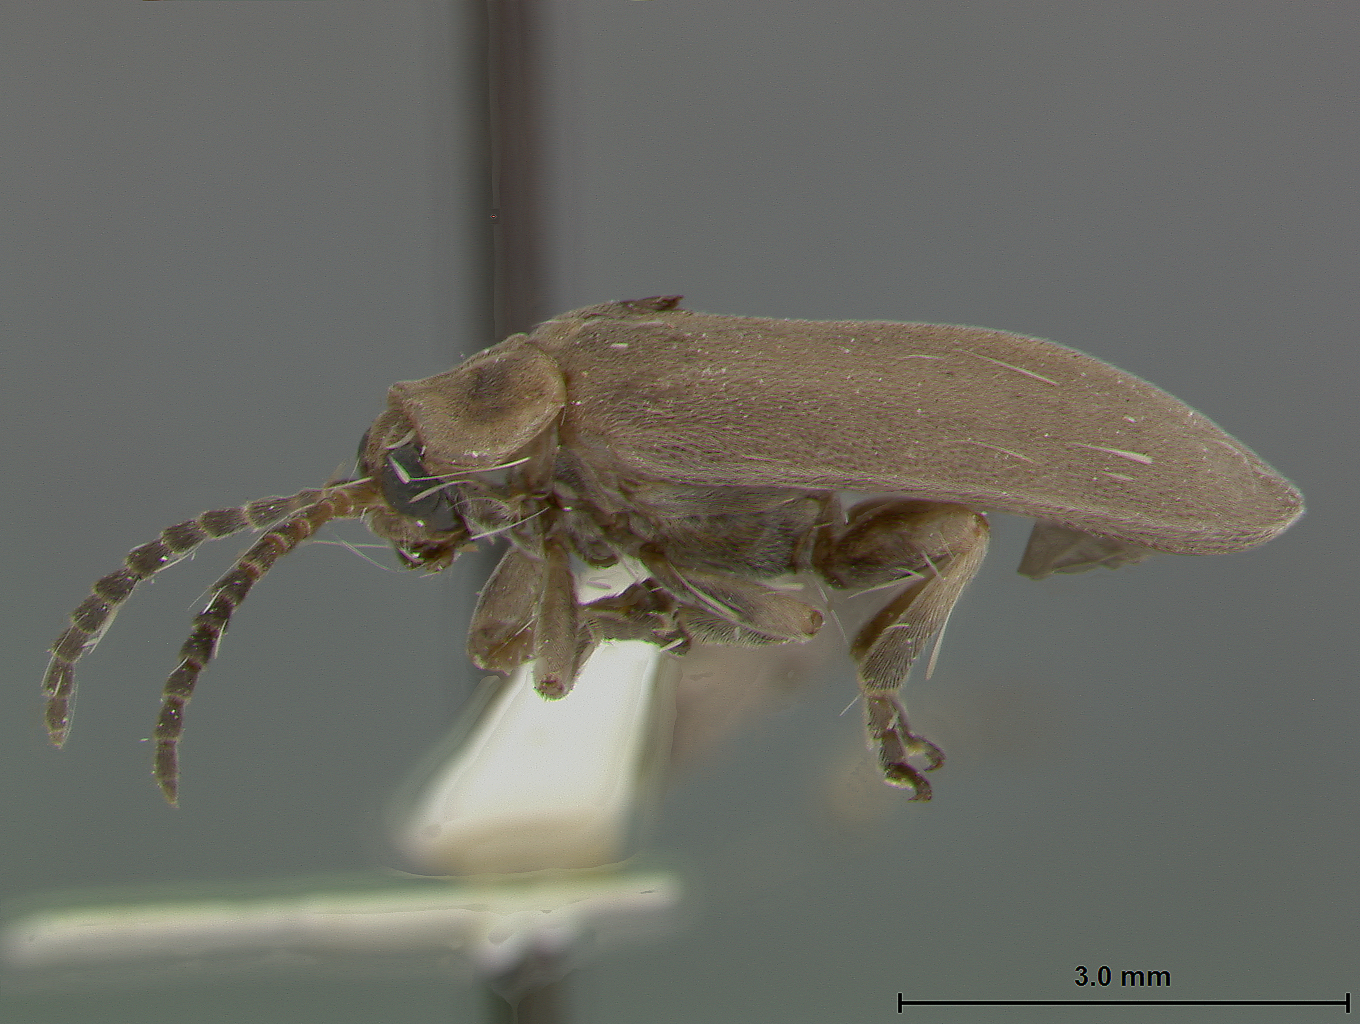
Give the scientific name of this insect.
Schematiza cordiae
